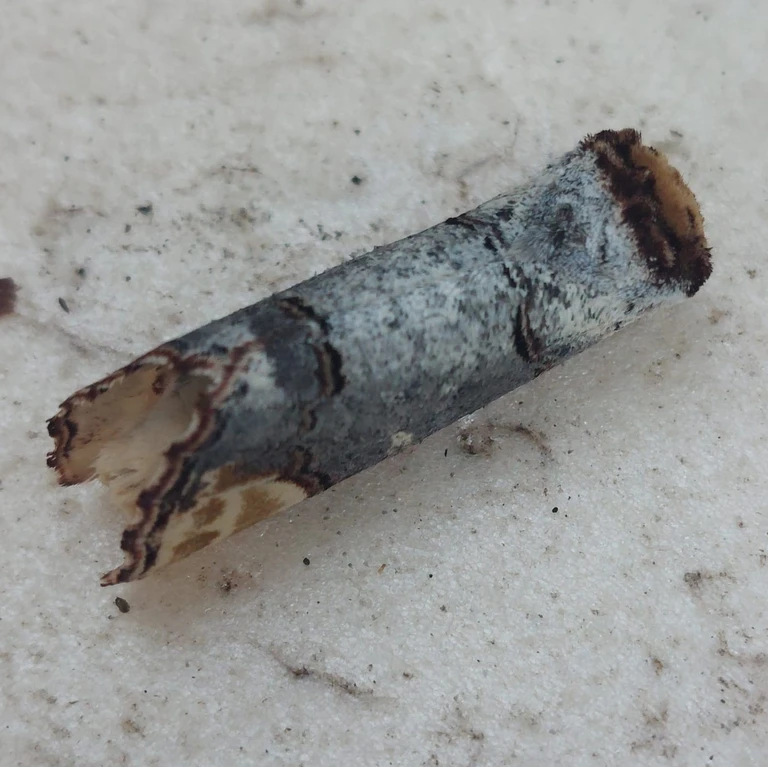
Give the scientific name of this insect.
Phalera bucephala
